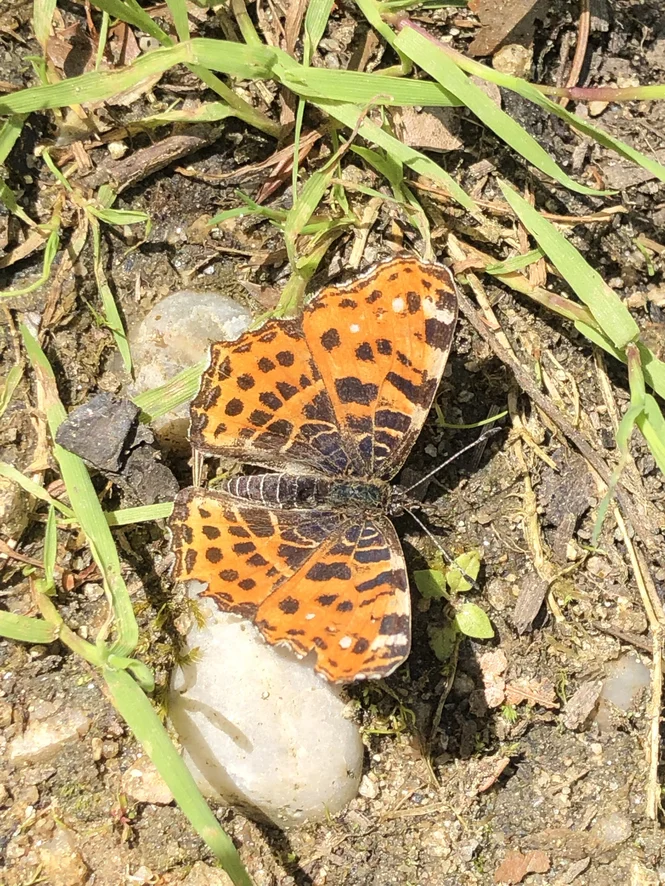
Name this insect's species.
Araschnia levana
